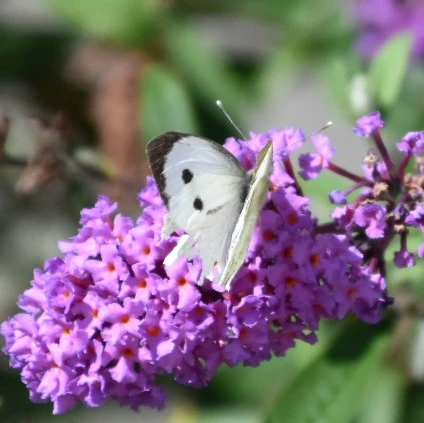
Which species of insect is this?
Pieris brassicae
